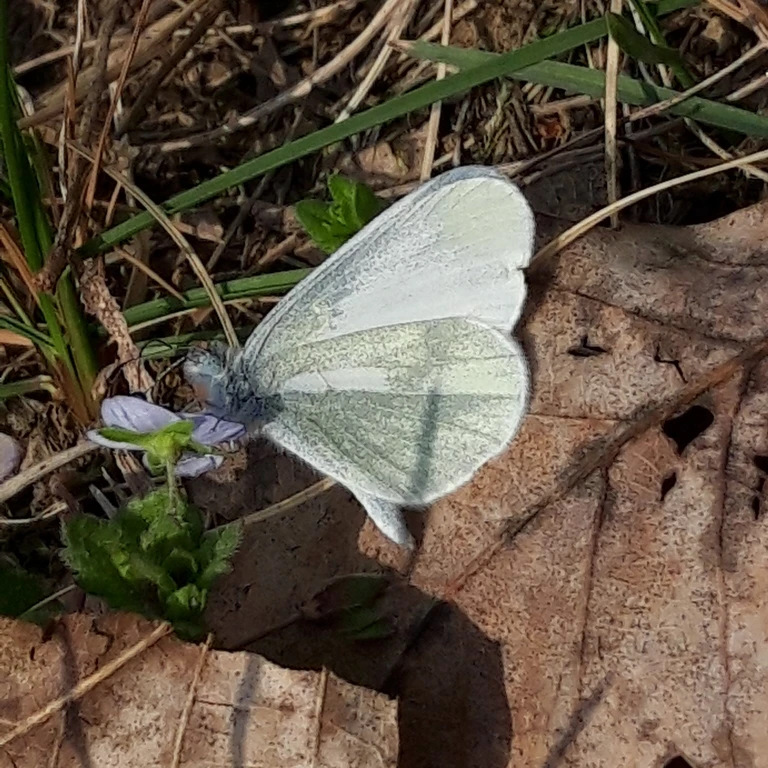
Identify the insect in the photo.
Leptidea sinapis/juvernica
